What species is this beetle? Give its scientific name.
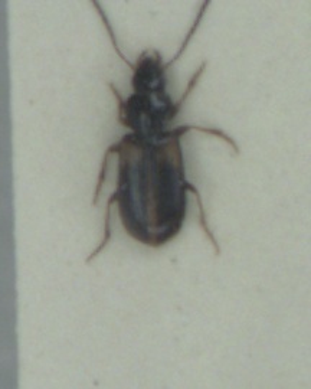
Acupalpus meridianus
